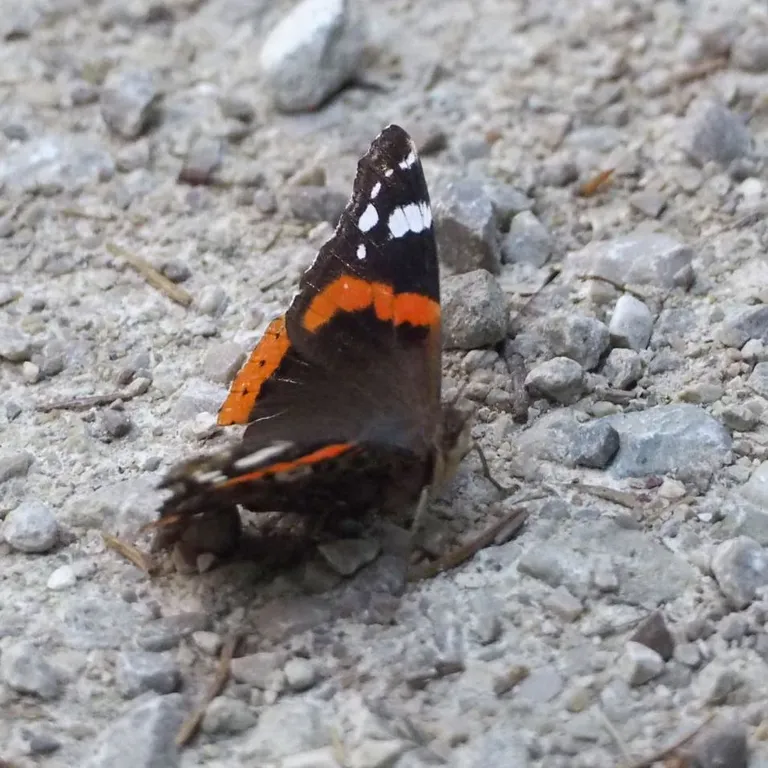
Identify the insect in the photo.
Vanessa atalanta
